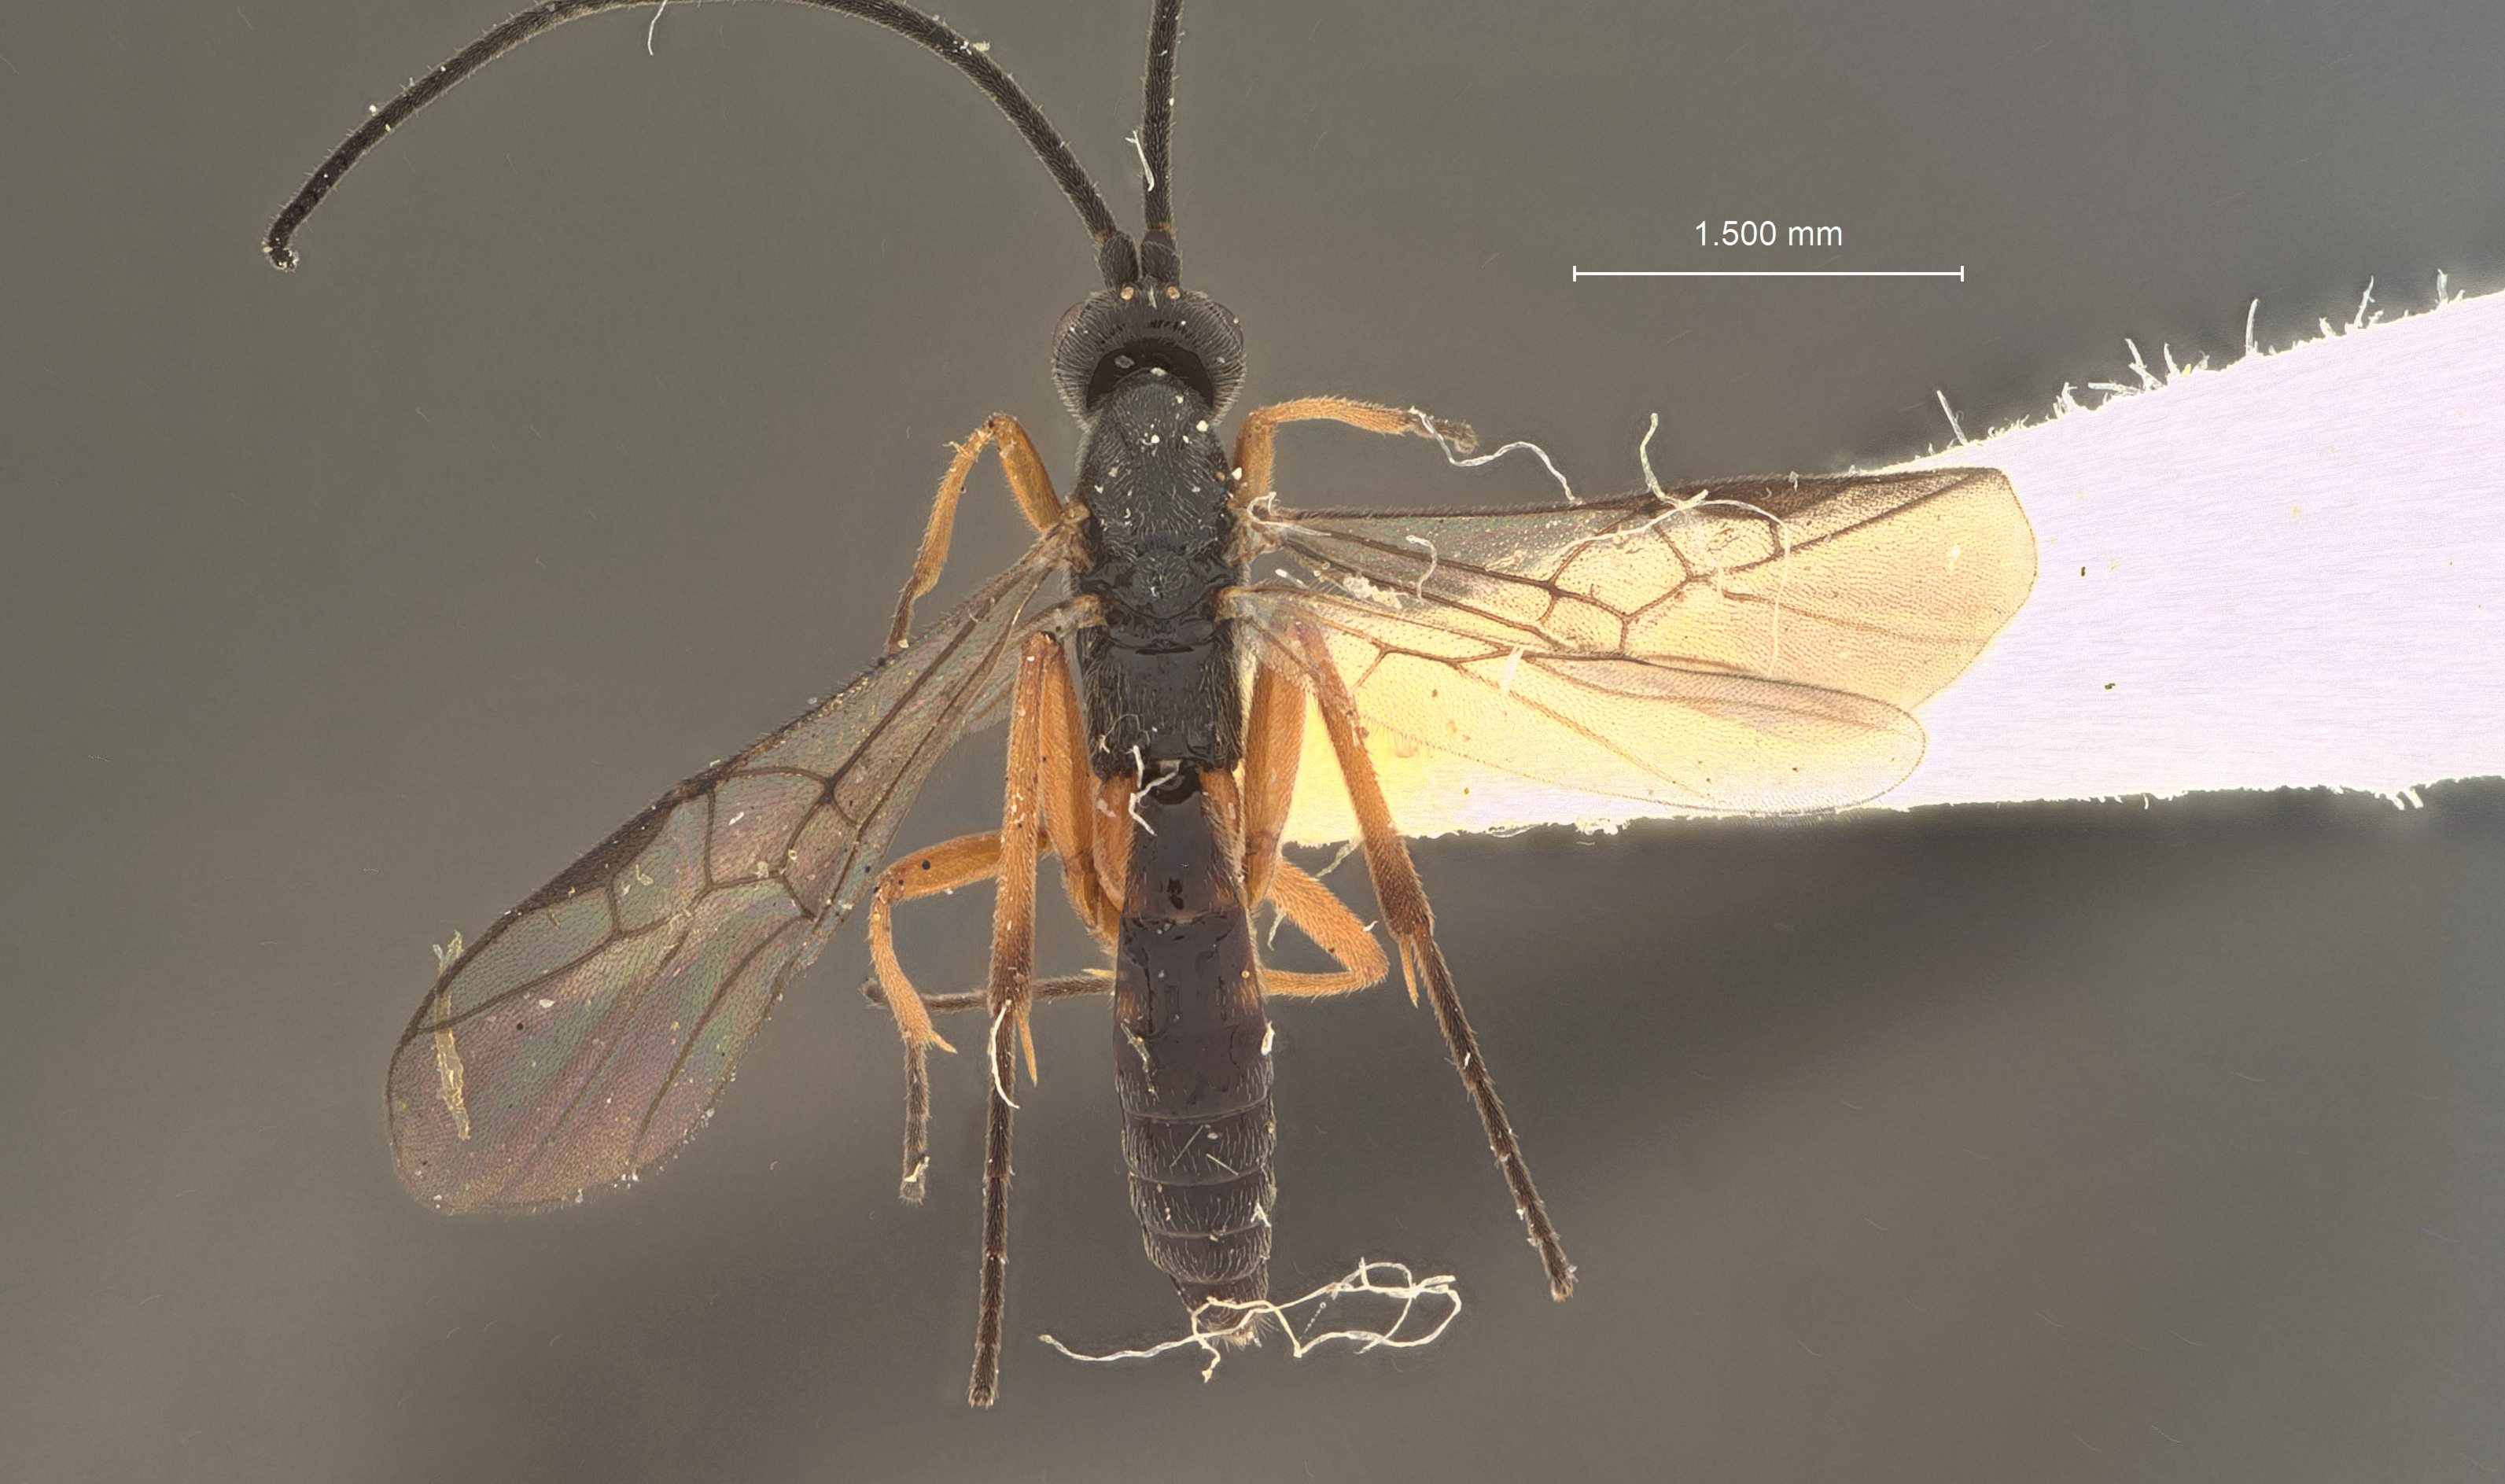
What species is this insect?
Orgilus levis
